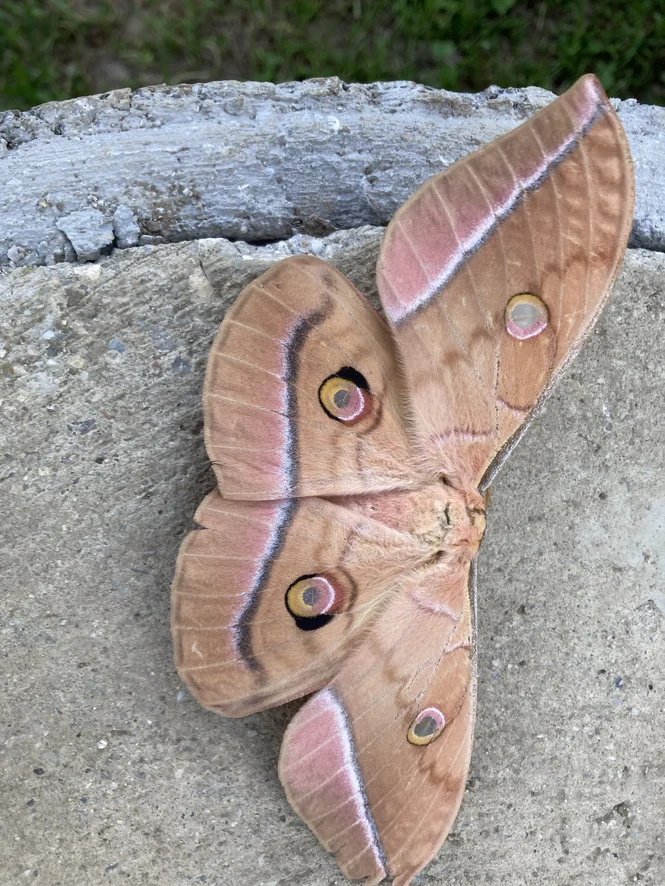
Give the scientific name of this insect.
Antheraea yamamai
